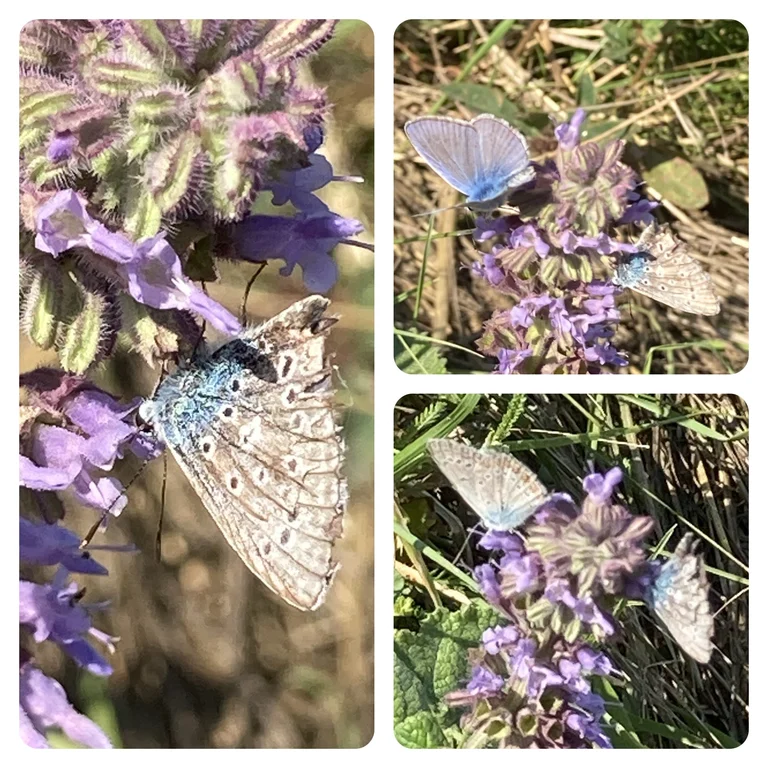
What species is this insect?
Polyommatus icarus
